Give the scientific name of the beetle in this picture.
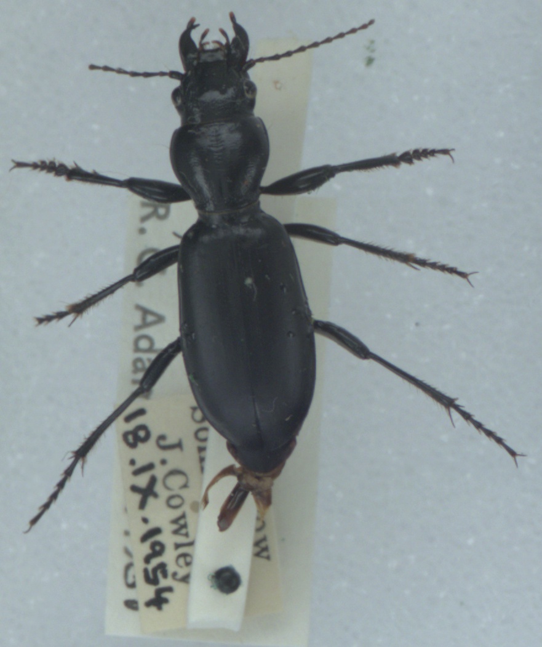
Broscus cephalotes
